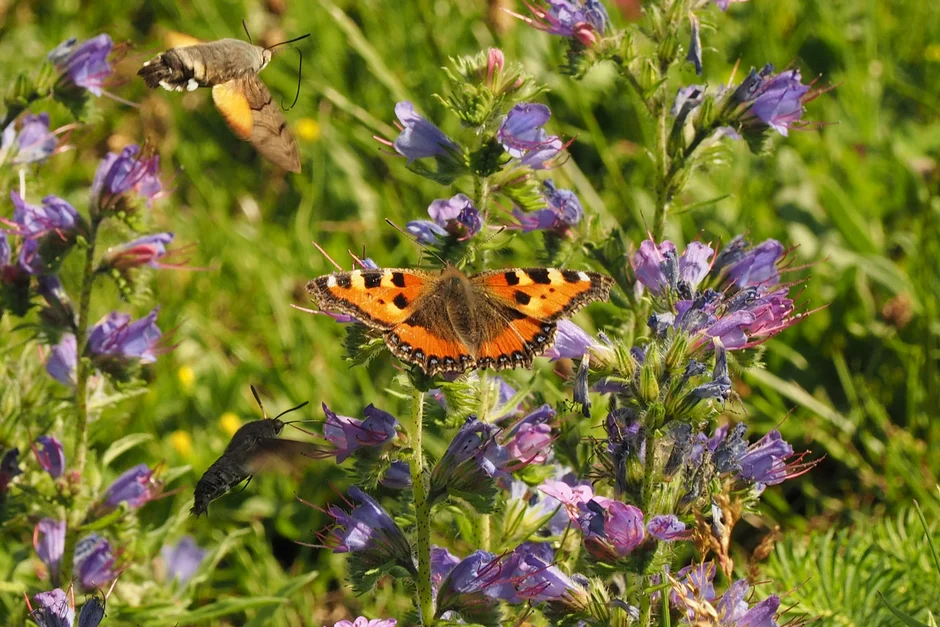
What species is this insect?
Aglais urticae
